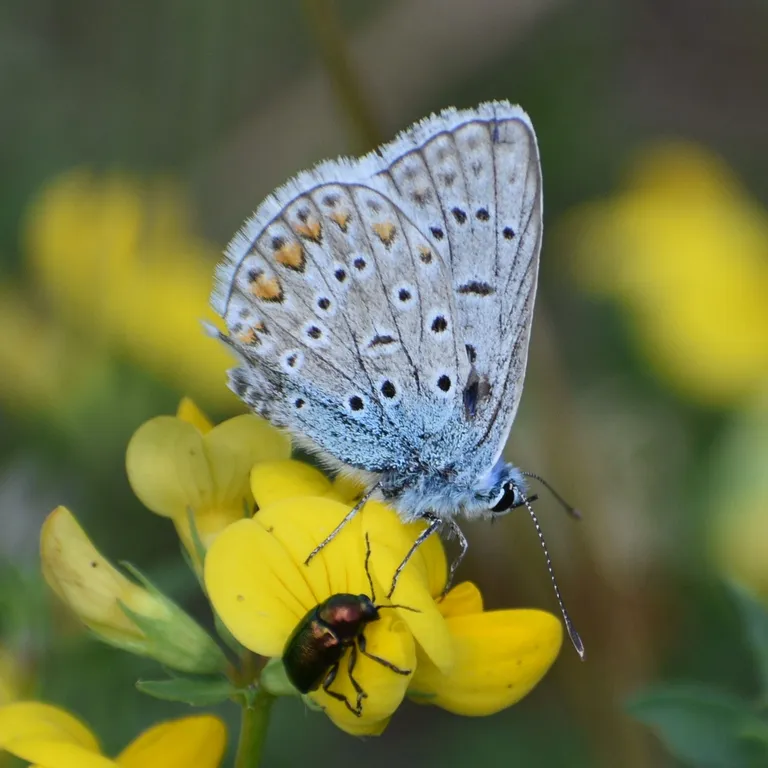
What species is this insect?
Polyommatus icarus
